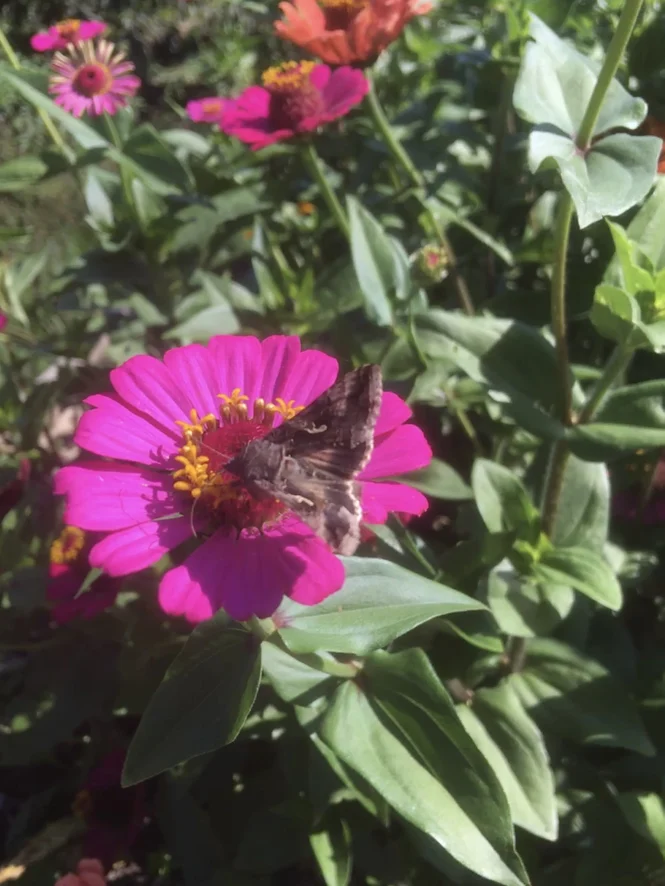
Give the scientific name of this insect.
Autographa gamma
